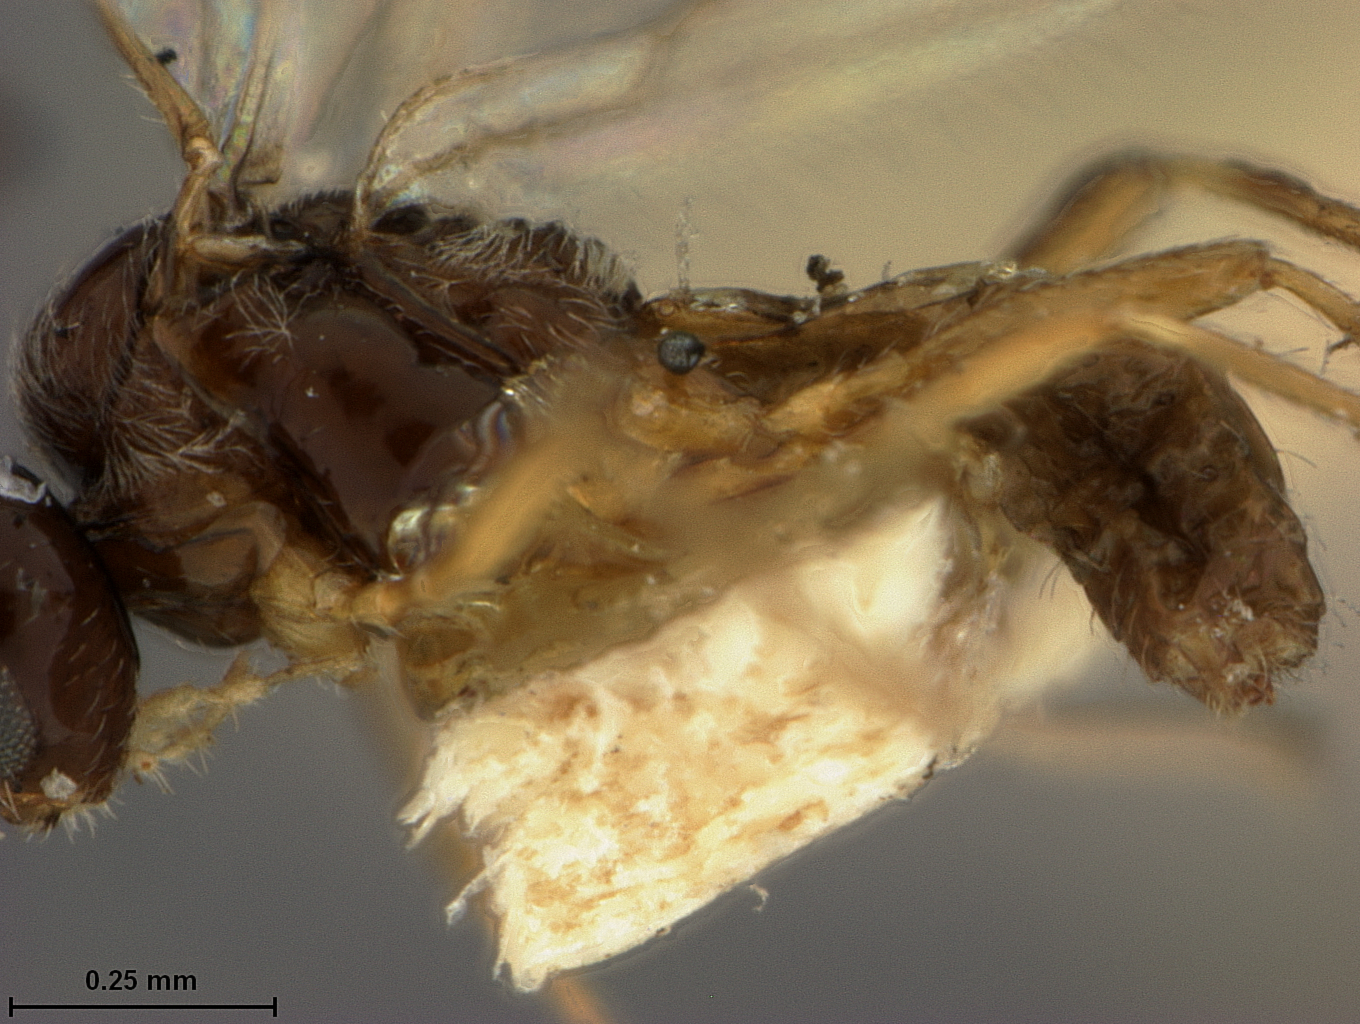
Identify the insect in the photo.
Diaeretus americanus
